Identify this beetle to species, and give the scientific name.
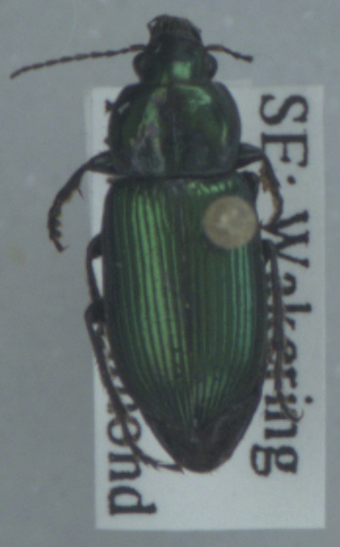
Anisodactylus poeciloides
